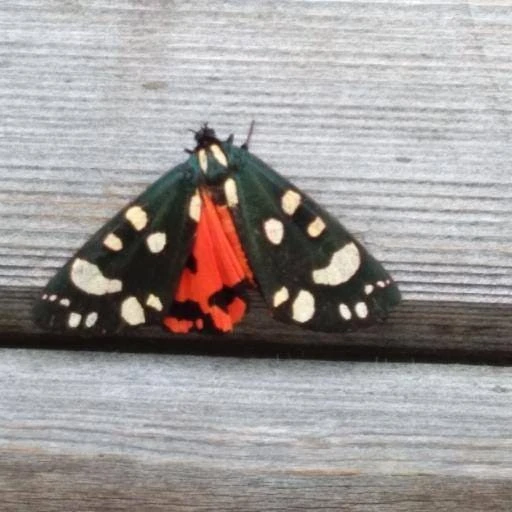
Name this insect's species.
Callimorpha dominula
